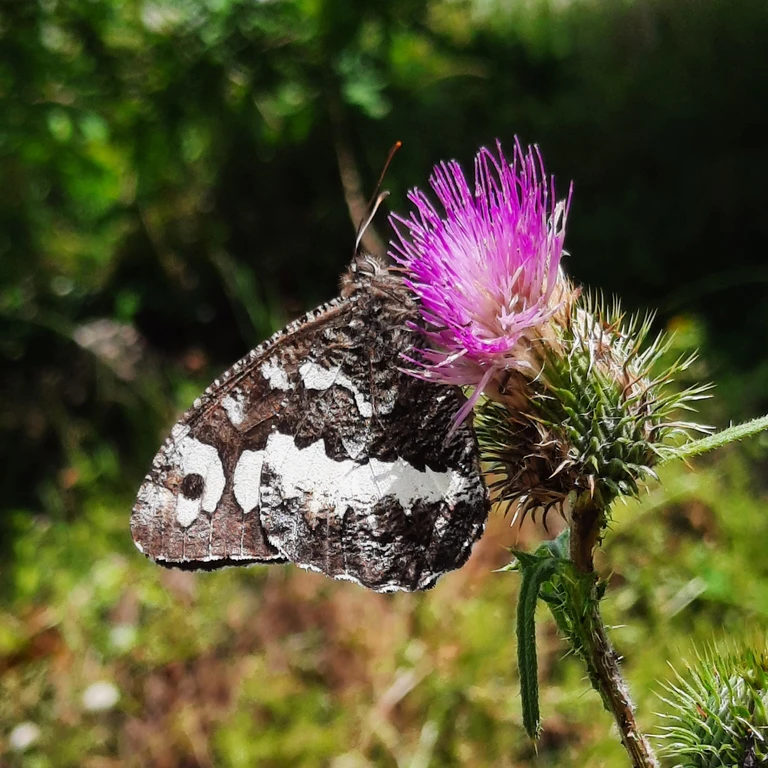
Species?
Brintesia circe
